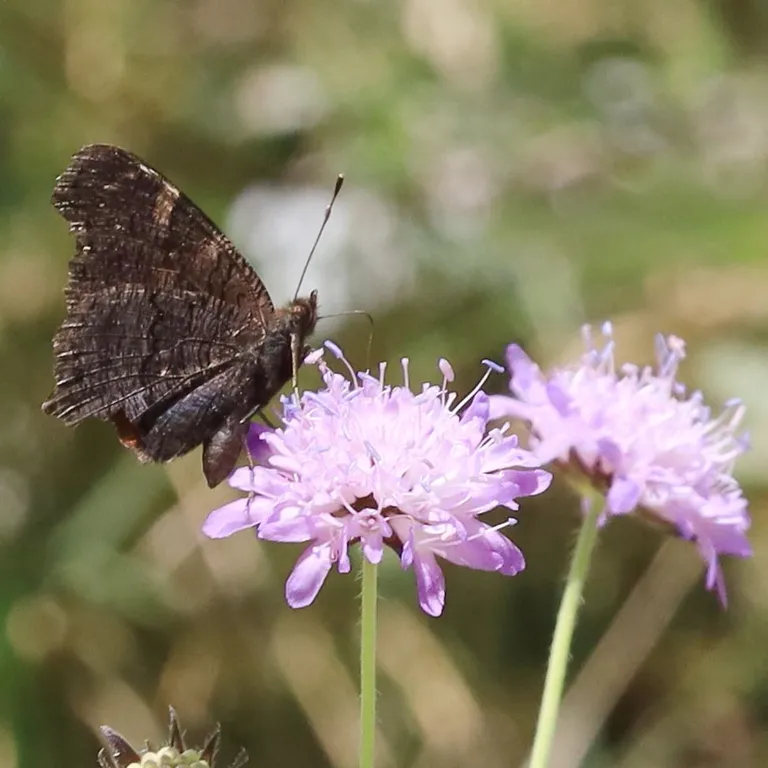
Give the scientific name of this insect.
Aglais io
